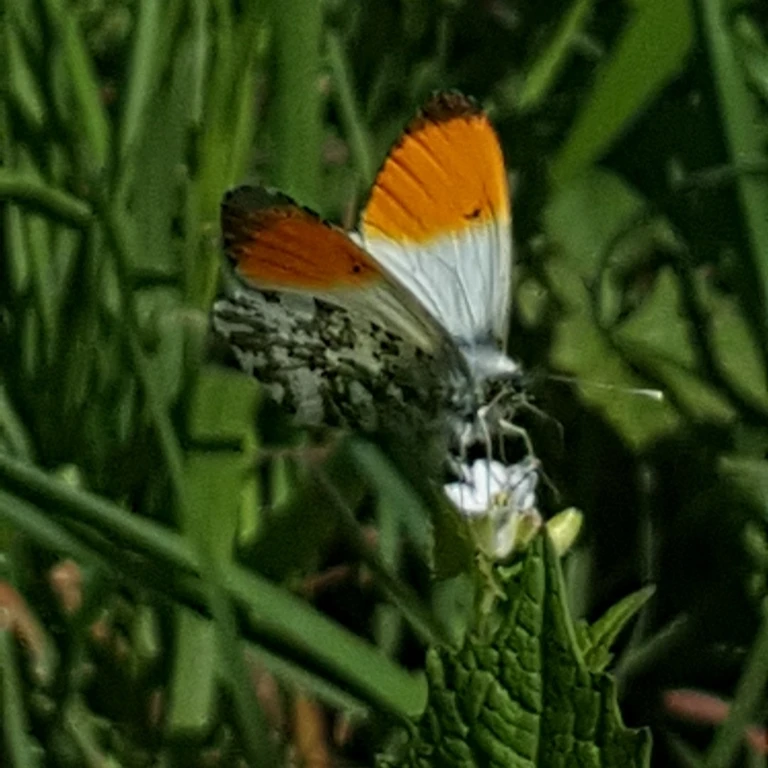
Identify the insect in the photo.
Anthocharis cardamines
